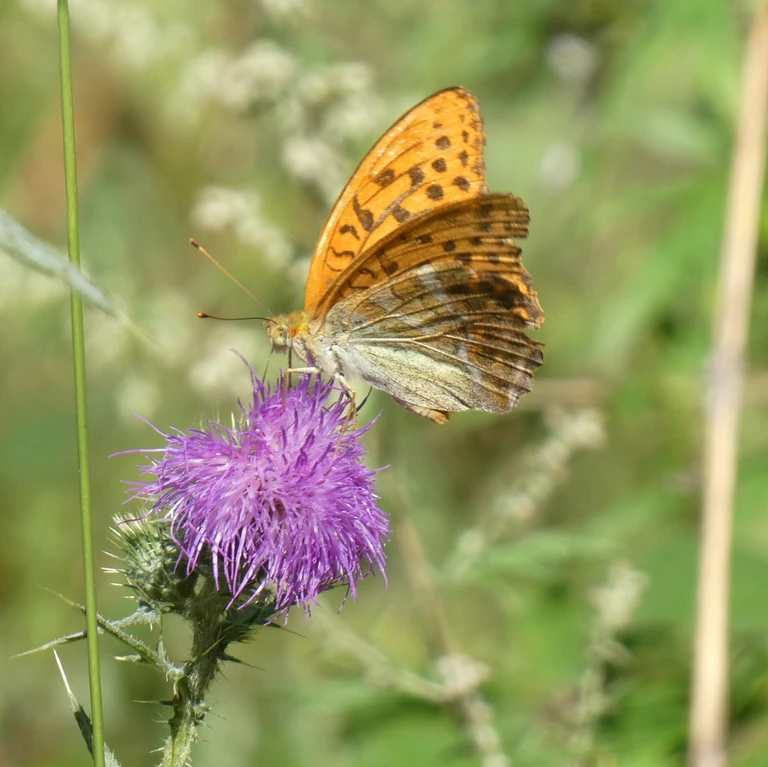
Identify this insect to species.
Argynnis paphia
